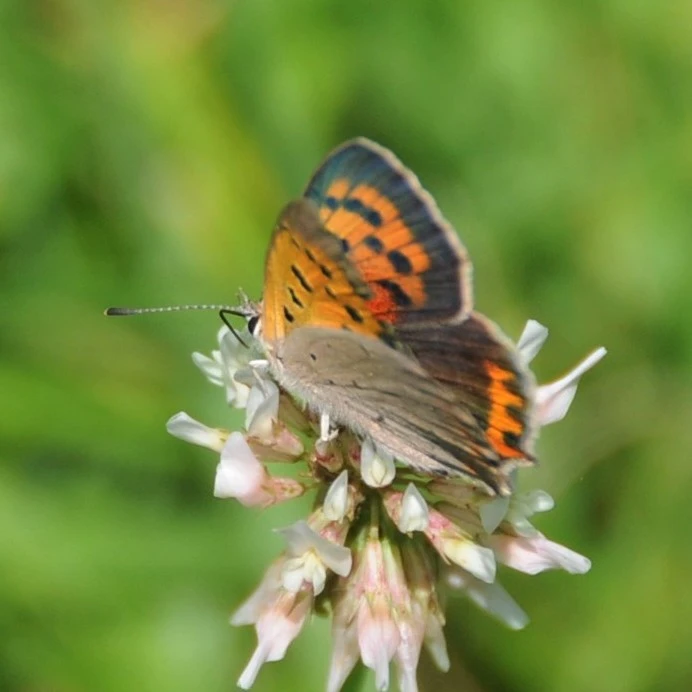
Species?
Lycaena phlaeas
